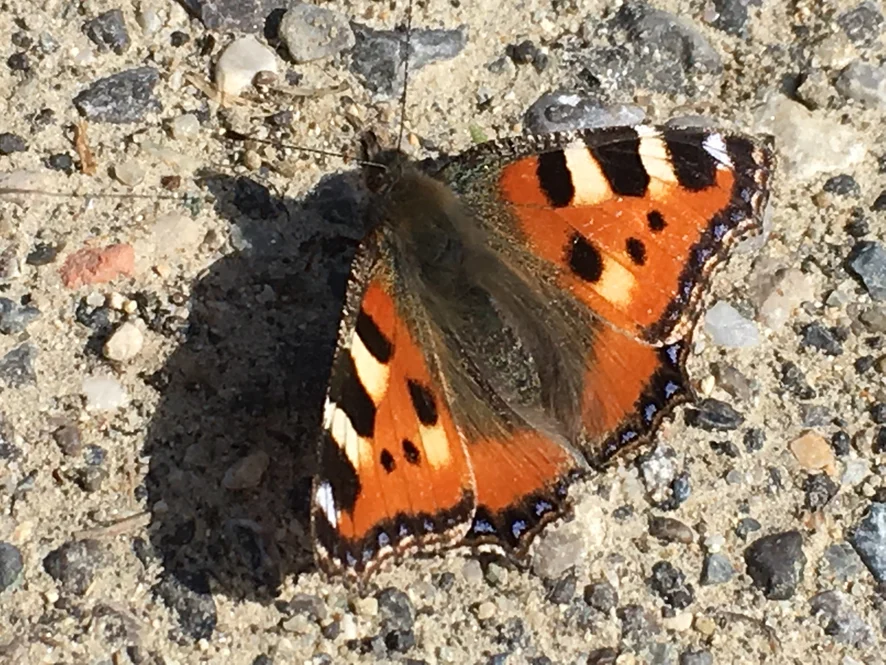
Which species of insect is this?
Aglais urticae
